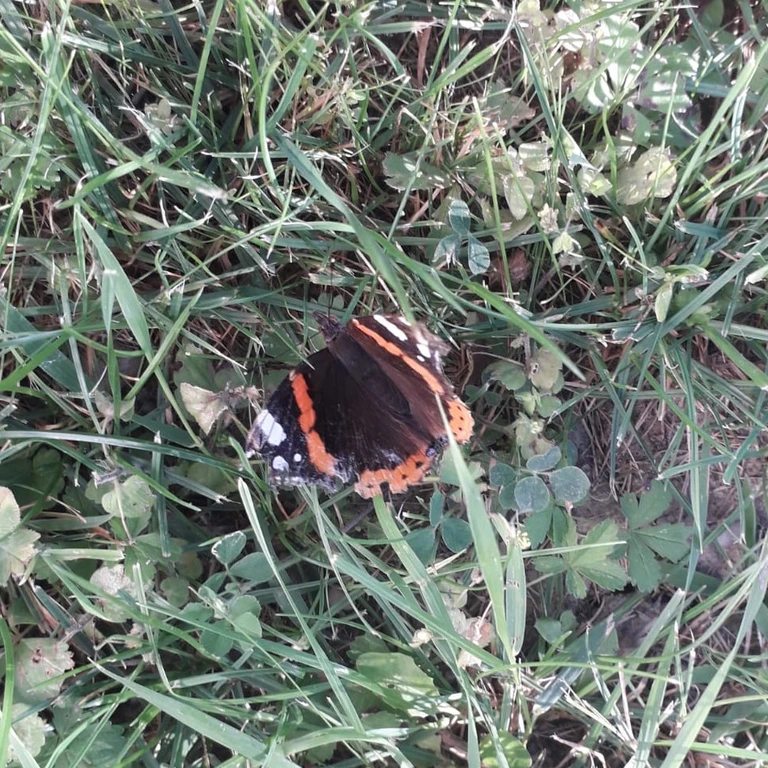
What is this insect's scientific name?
Vanessa atalanta
